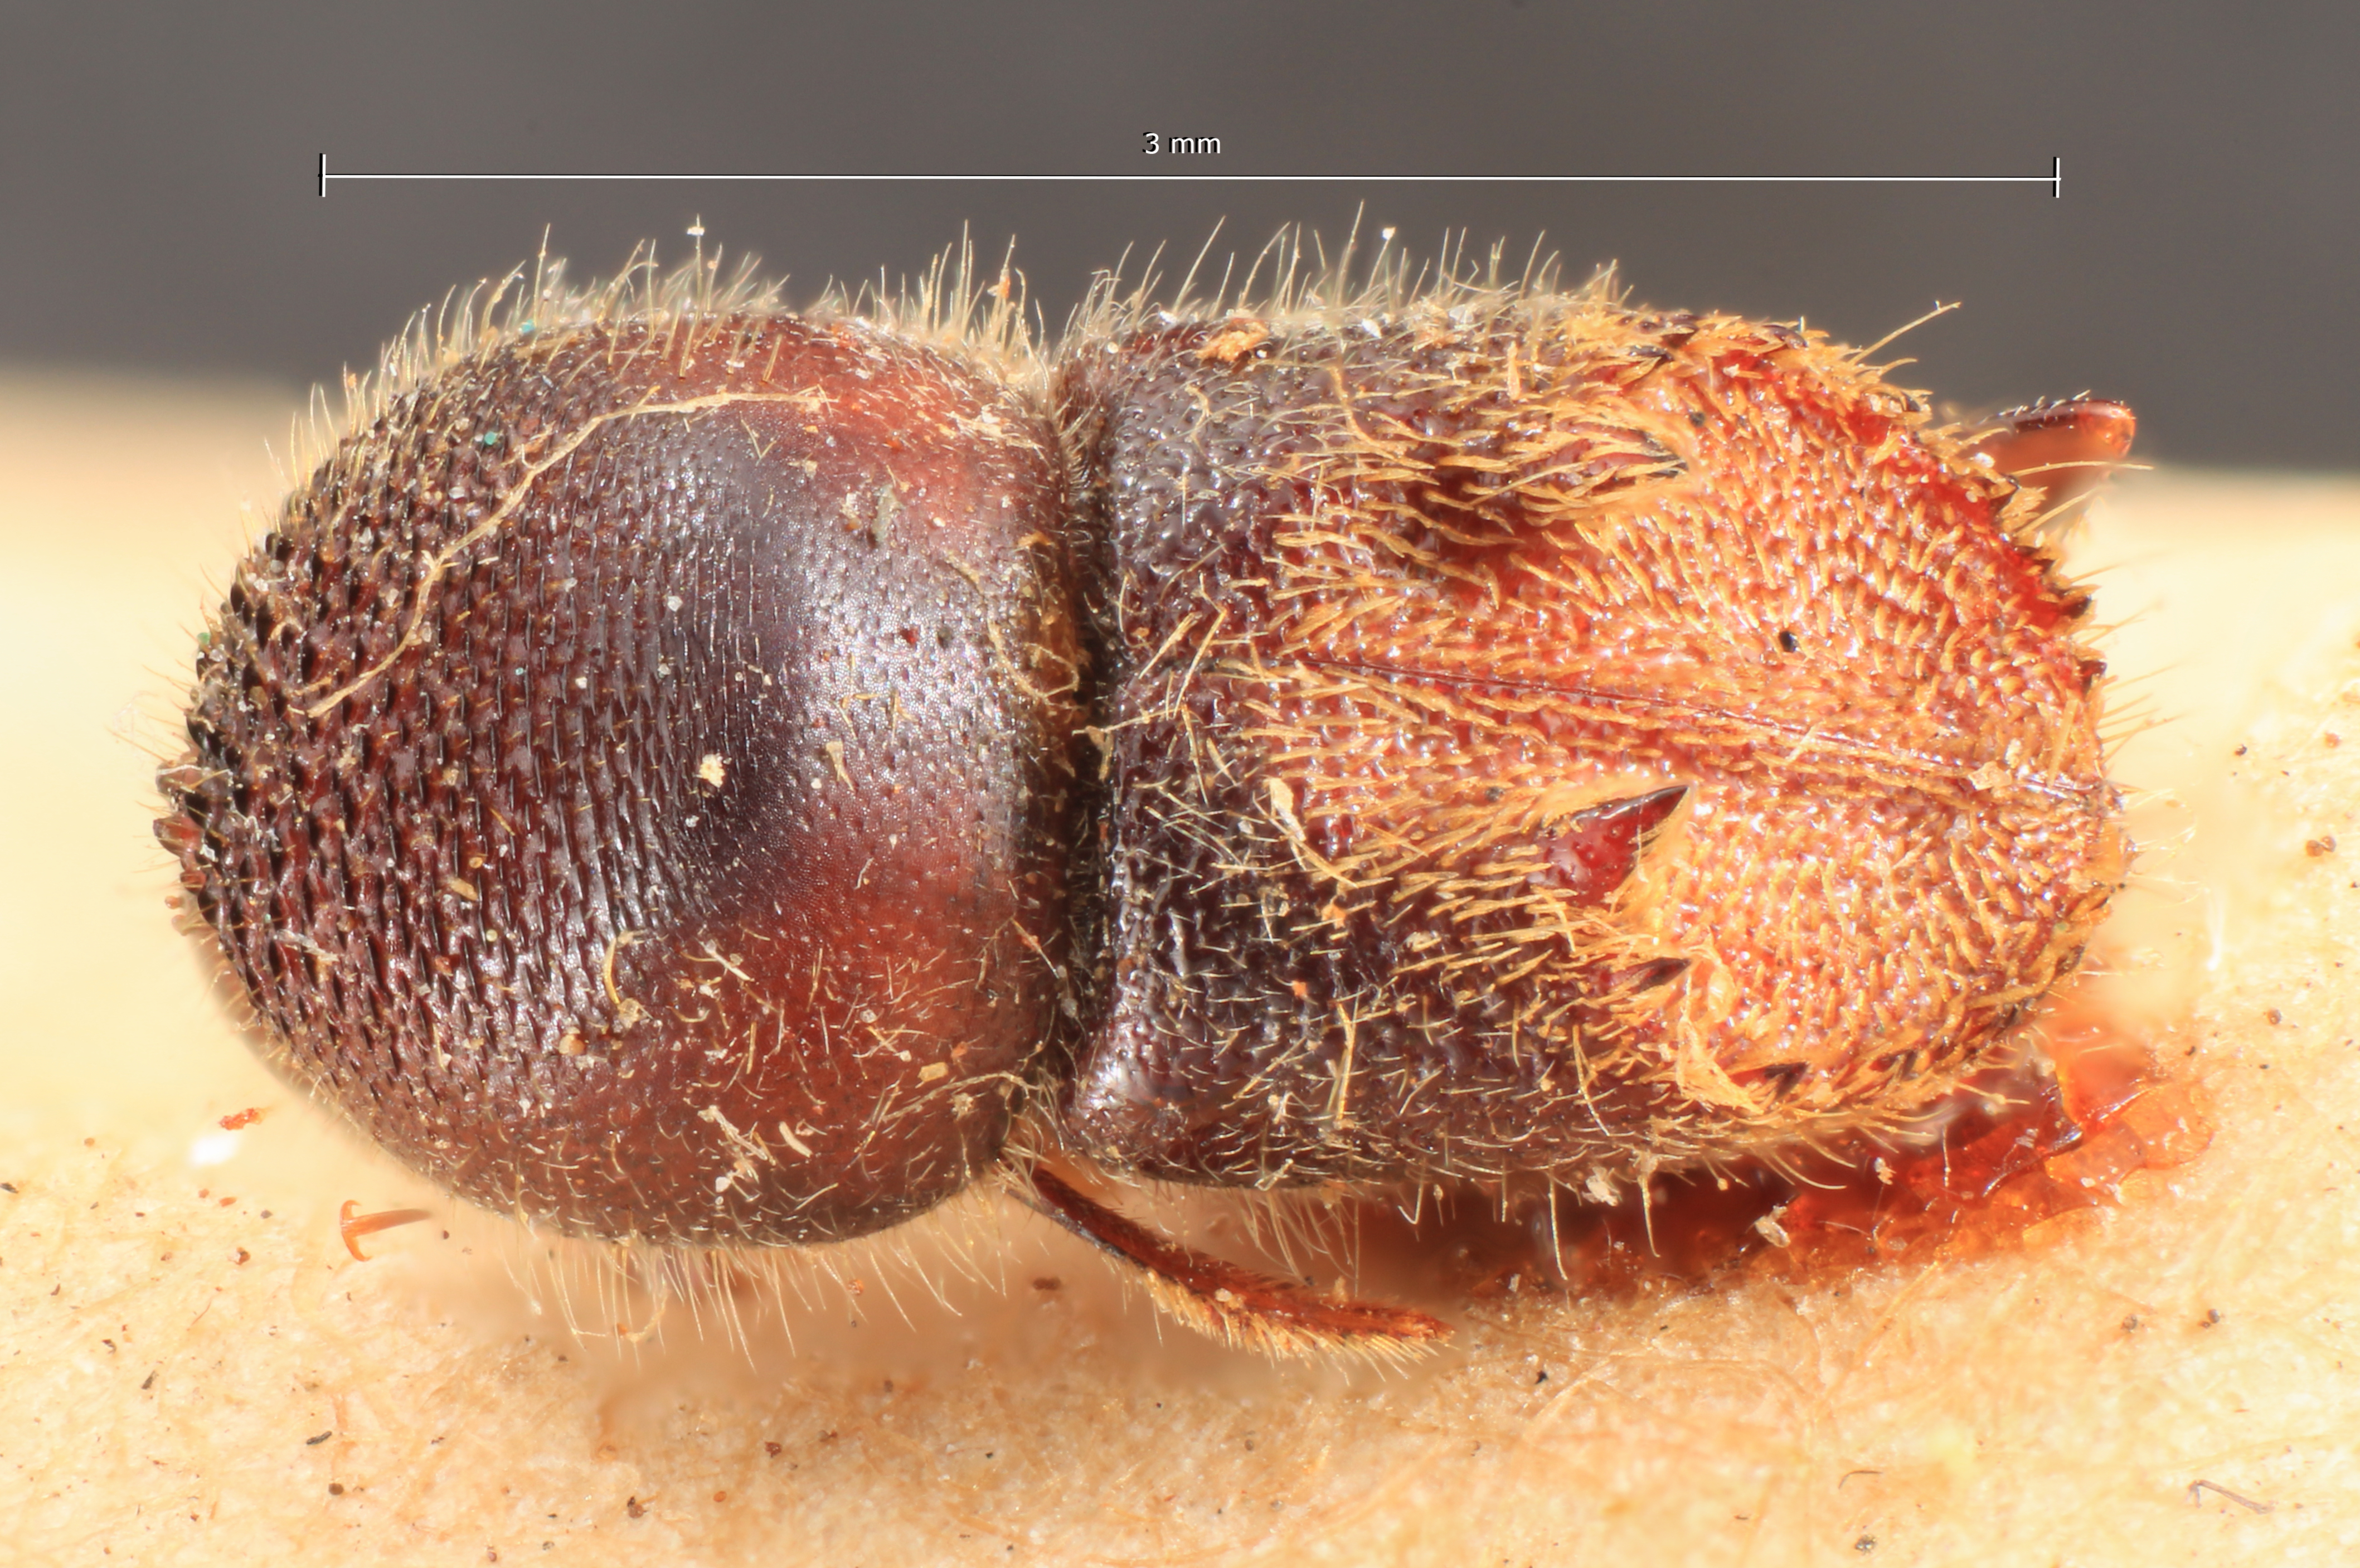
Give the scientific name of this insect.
Xyleborus squamulosus
